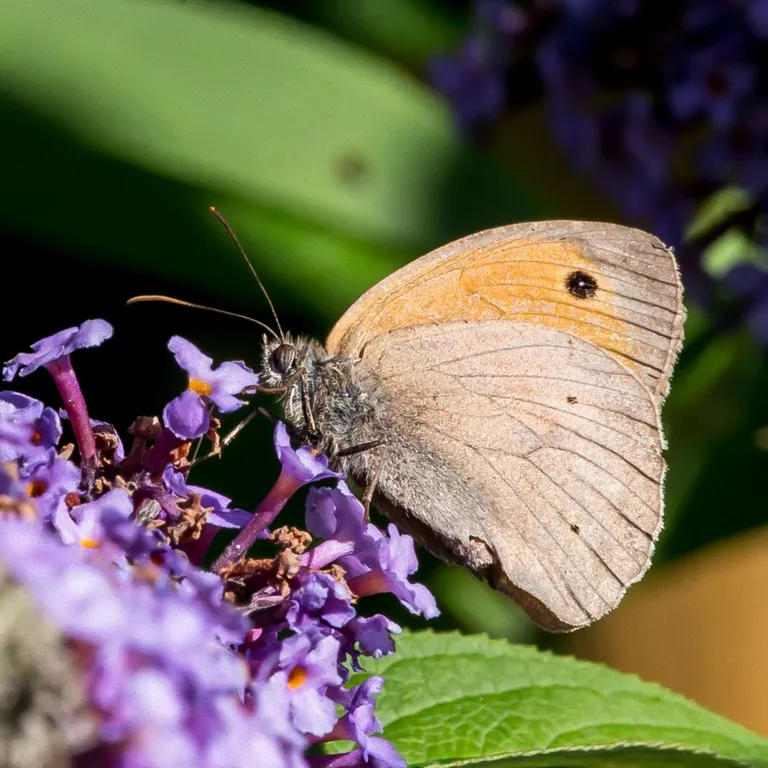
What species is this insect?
Maniola jurtina
